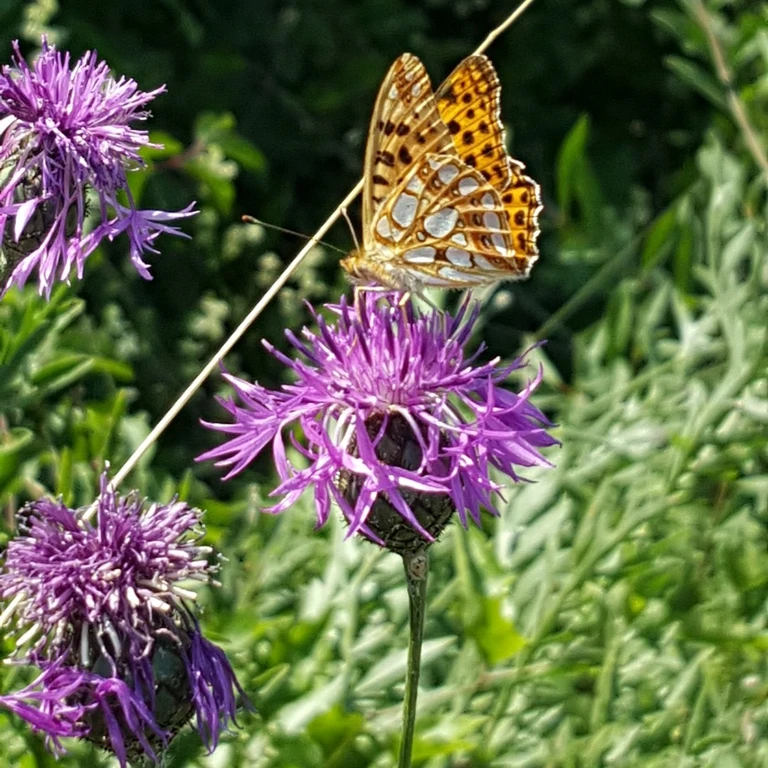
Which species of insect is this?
Issoria lathonia
